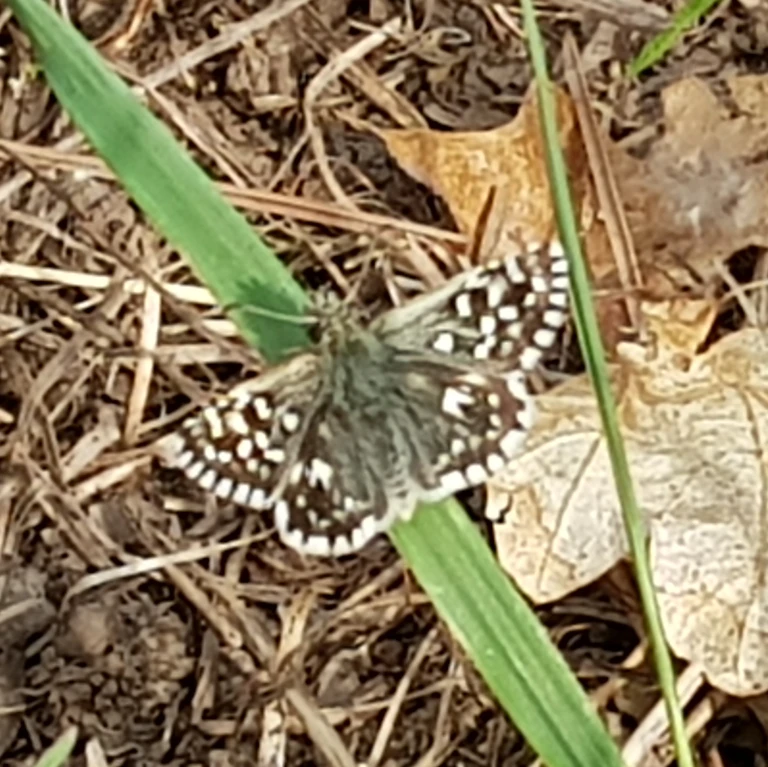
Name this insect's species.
Pyrgus malvae
